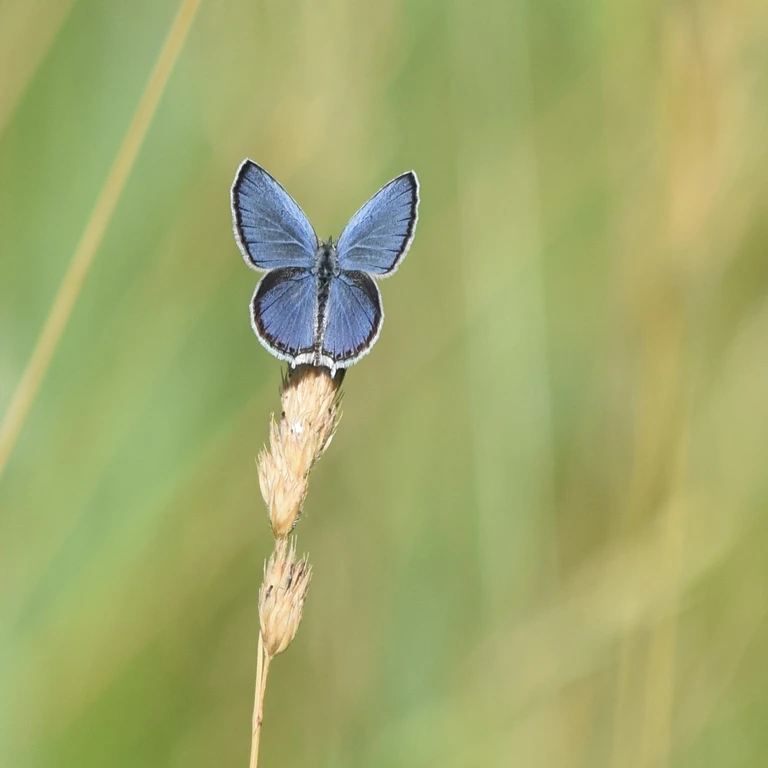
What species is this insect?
Cupido argiades (also Elkalyce argiades)
